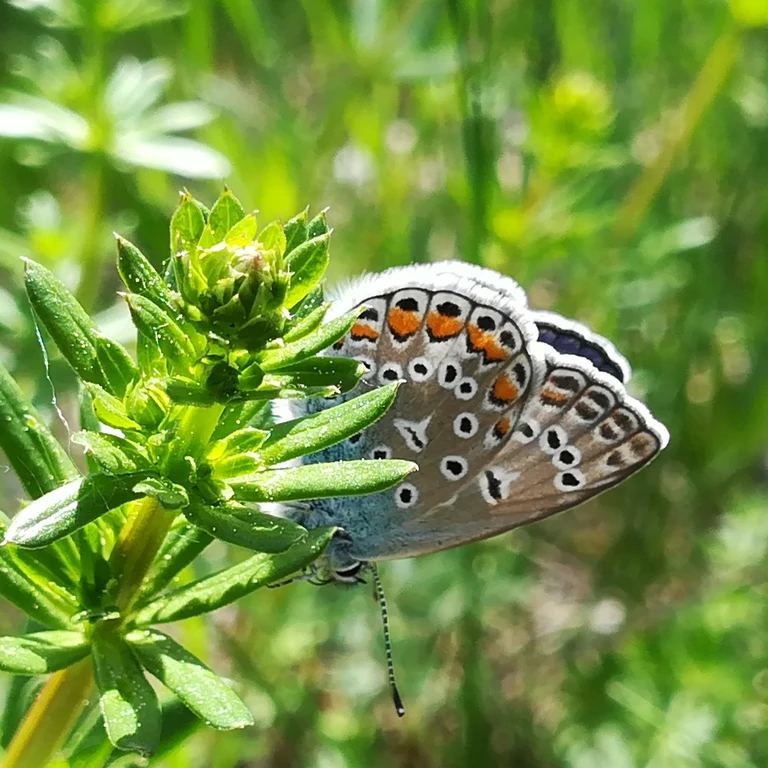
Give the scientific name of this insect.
Polyommatus icarus
